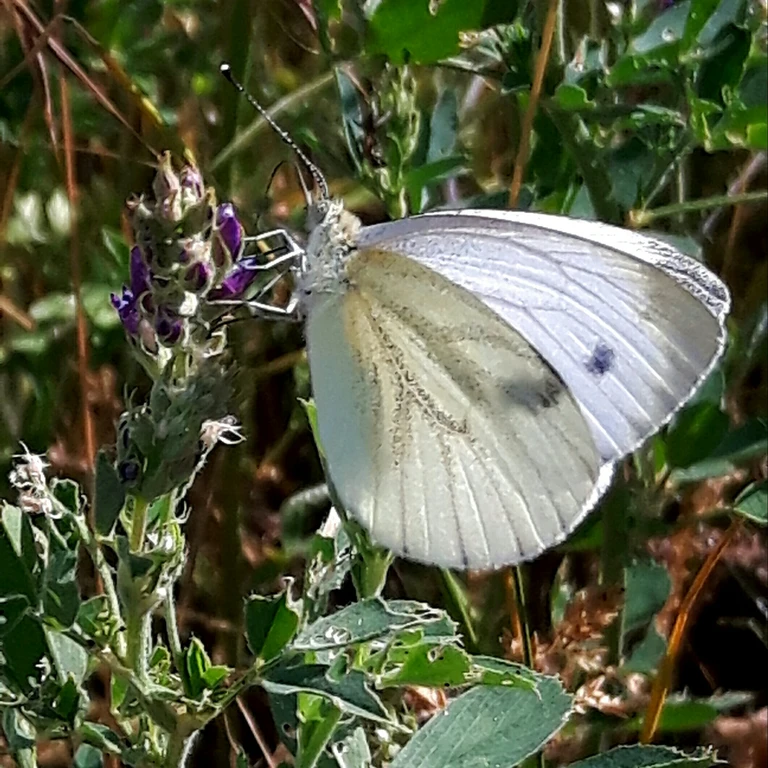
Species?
Pieris napi
